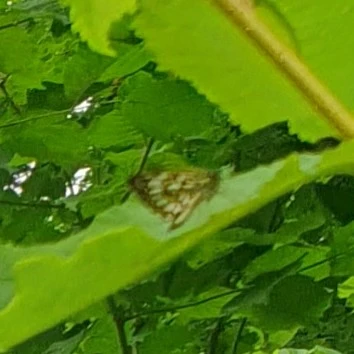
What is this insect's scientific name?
Heteropterus morpheus
